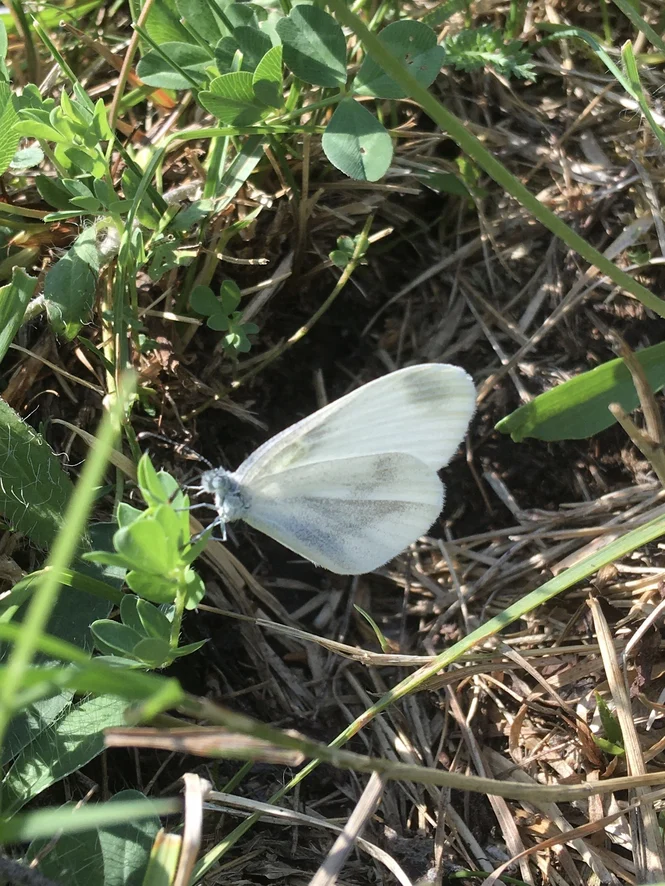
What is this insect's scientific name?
Leptidea sinapis/juvernica
